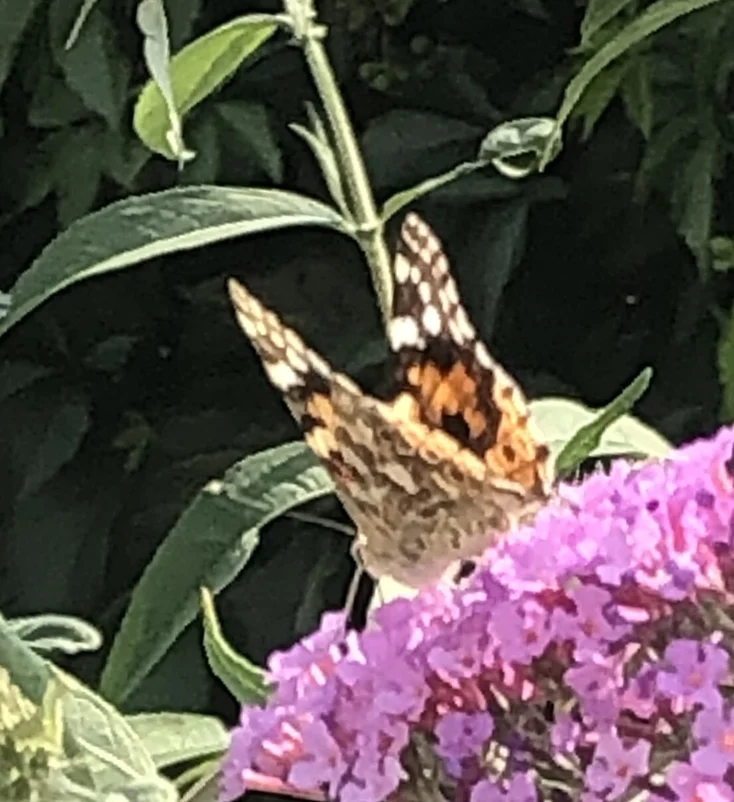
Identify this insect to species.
Vanessa cardui
